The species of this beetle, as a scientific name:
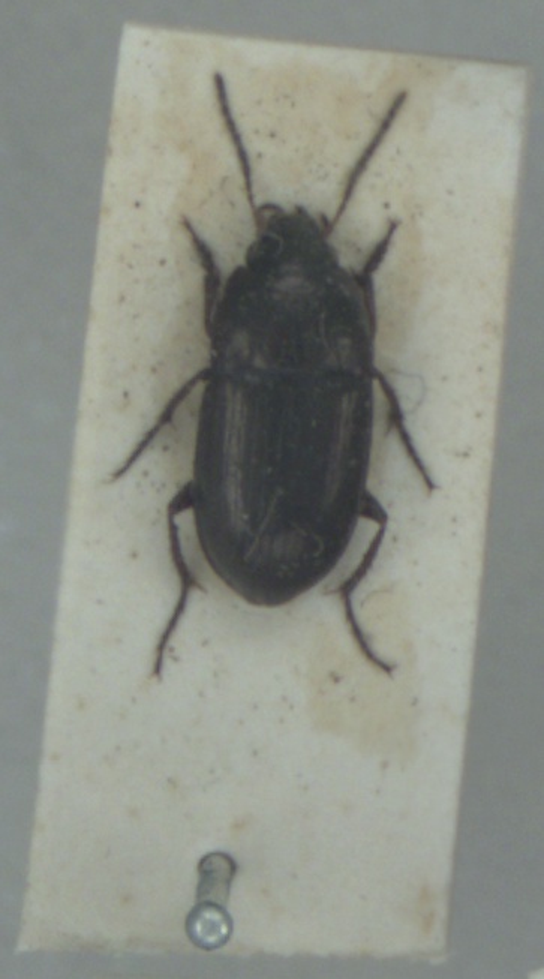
Amara communis
